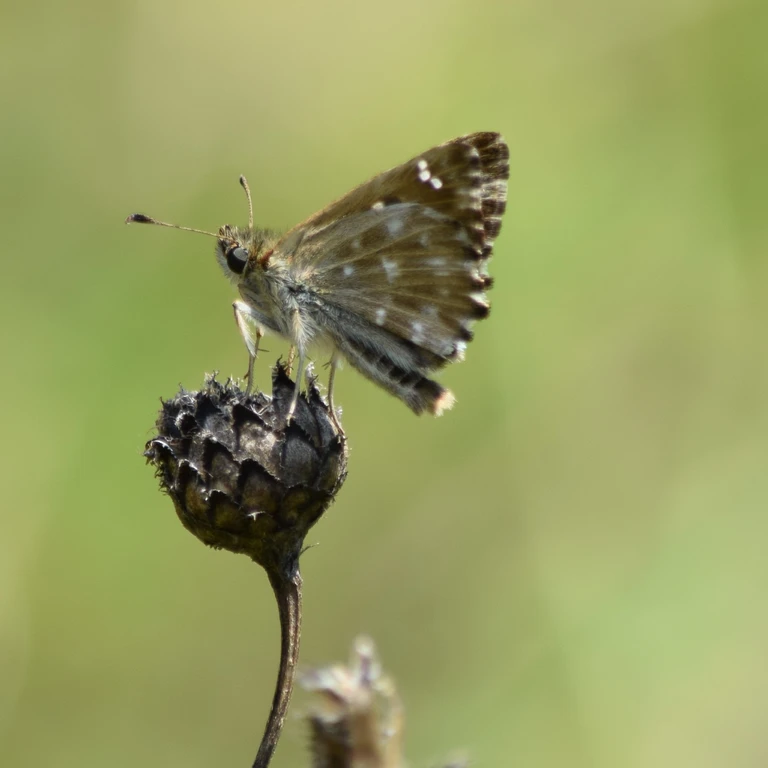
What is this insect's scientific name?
Carcharodus alceae
